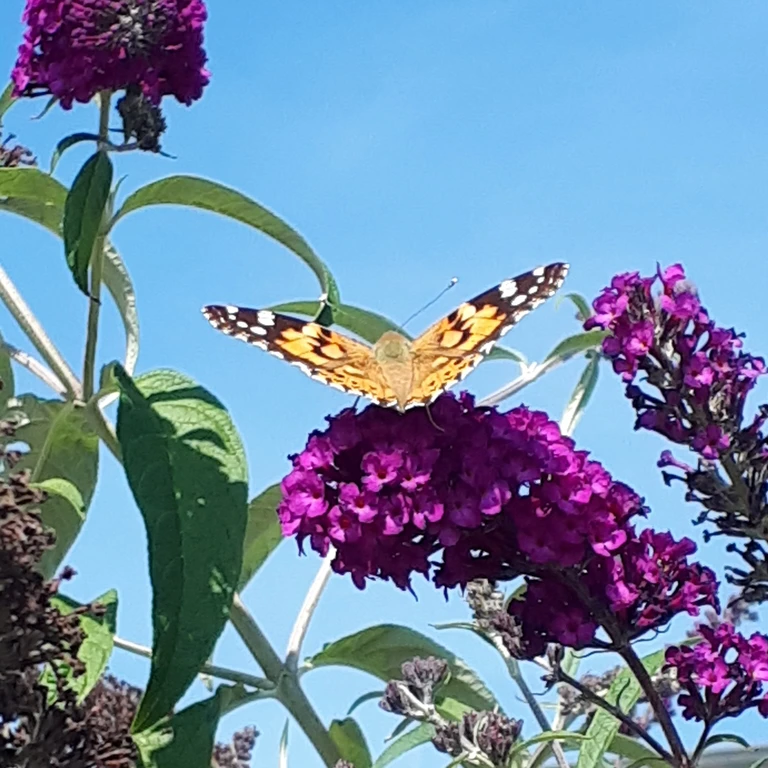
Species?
Vanessa cardui
